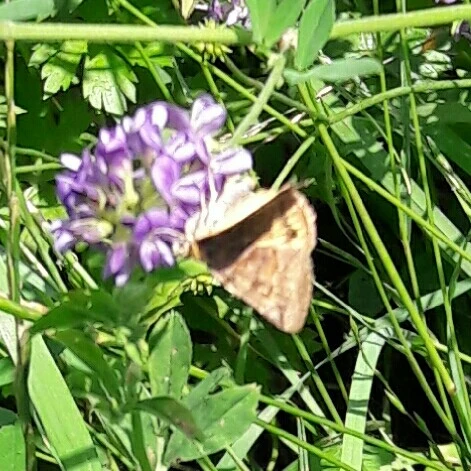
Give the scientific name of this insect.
Euclidia glyphica
